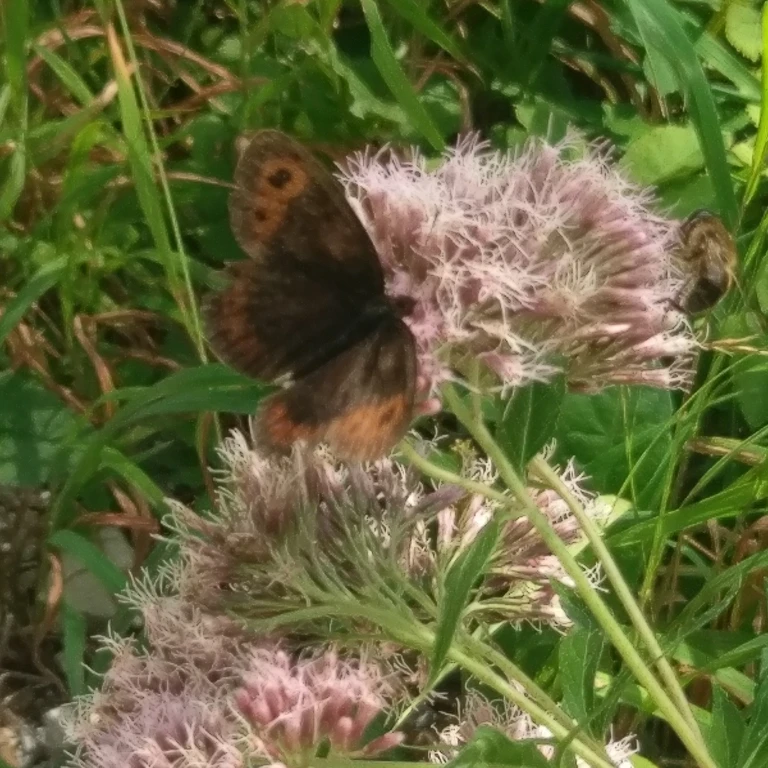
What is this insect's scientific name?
Erebia aethiops
